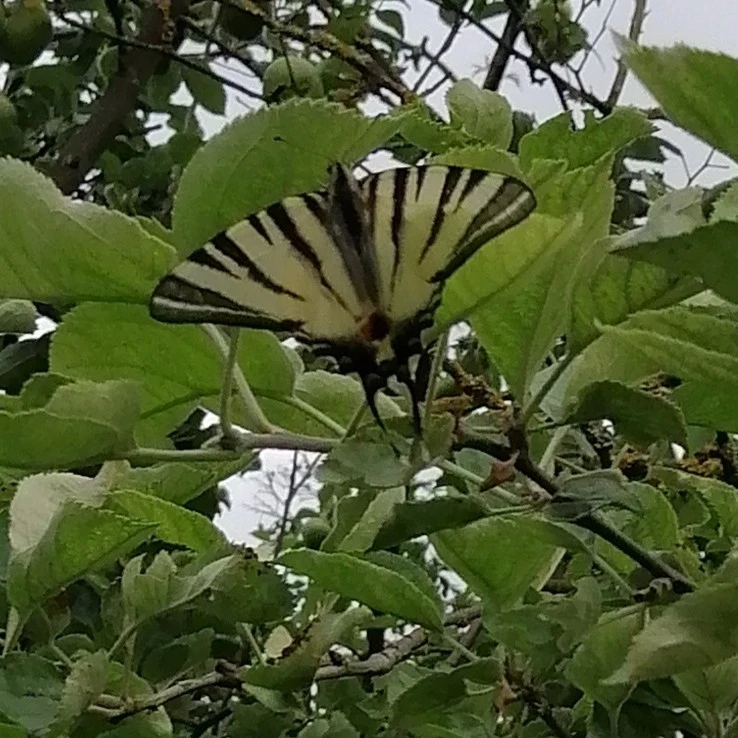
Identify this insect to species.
Iphiclides podalirius
